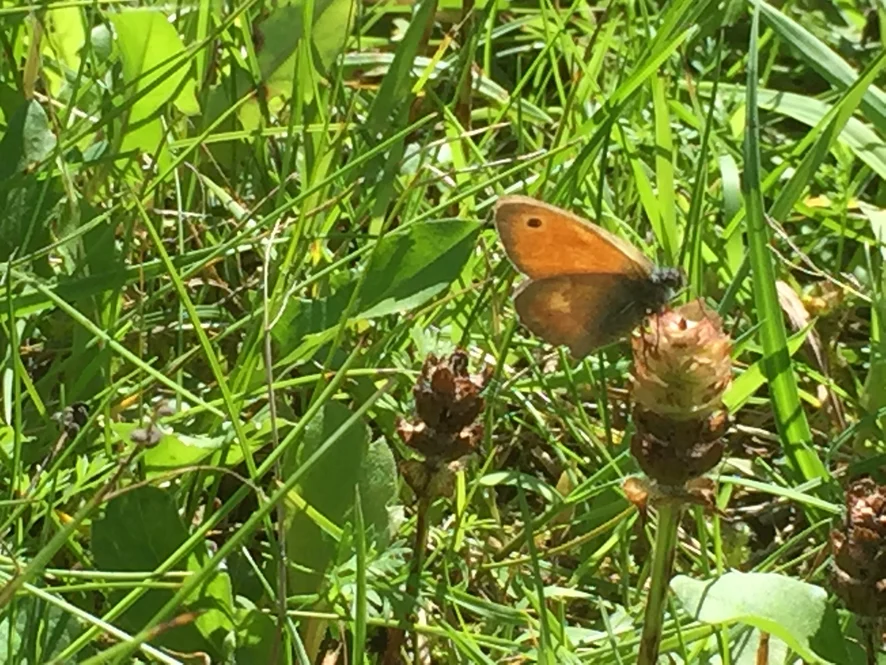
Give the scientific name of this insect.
Coenonympha pamphilus
